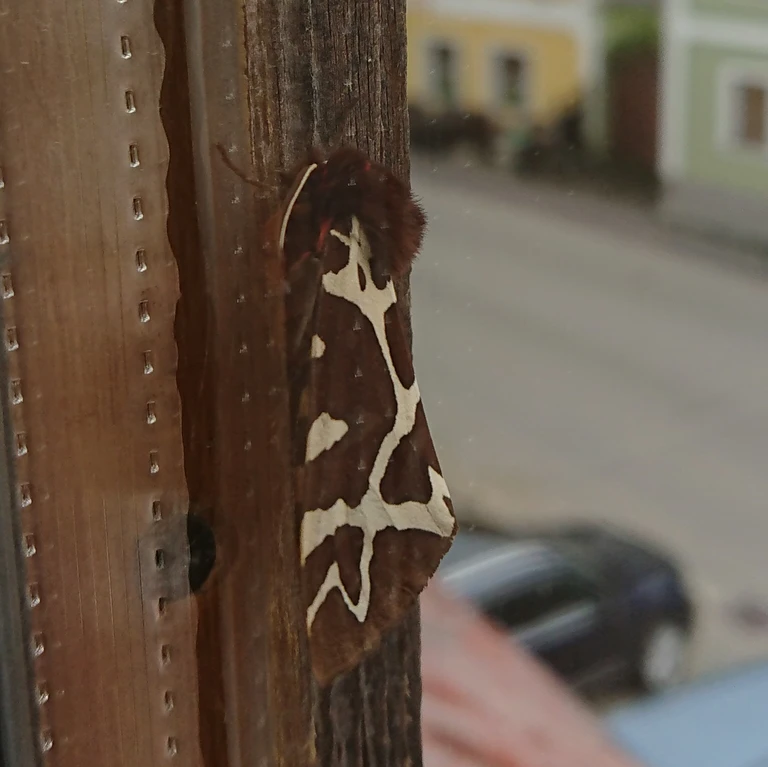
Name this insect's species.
Arctia caja
